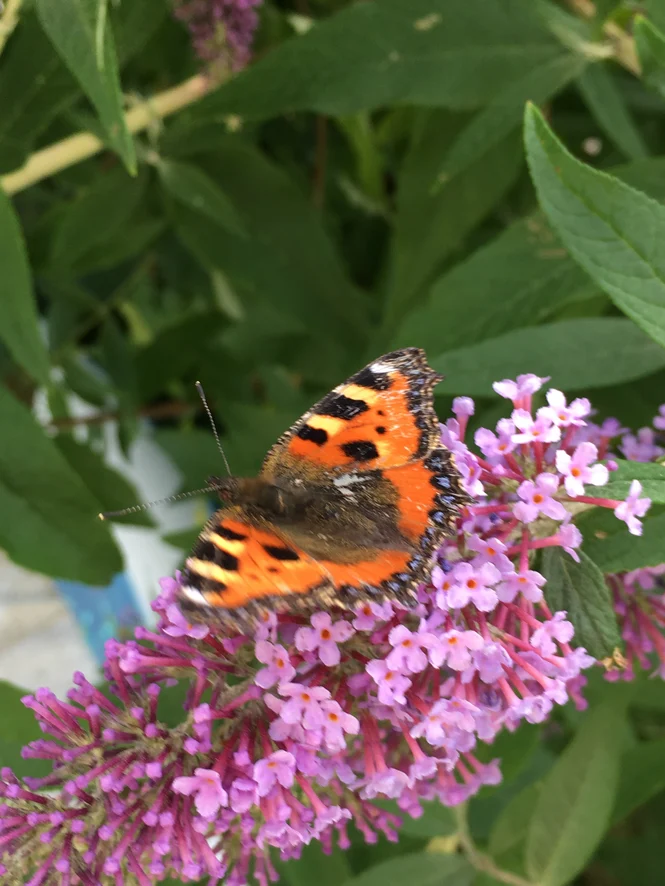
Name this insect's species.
Aglais urticae
